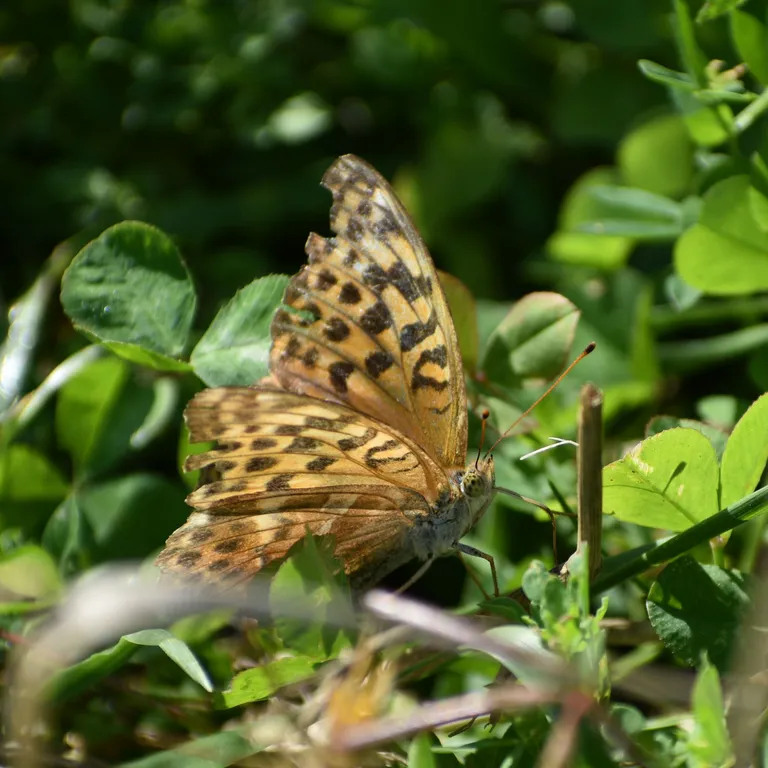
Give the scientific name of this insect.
Argynnis paphia
